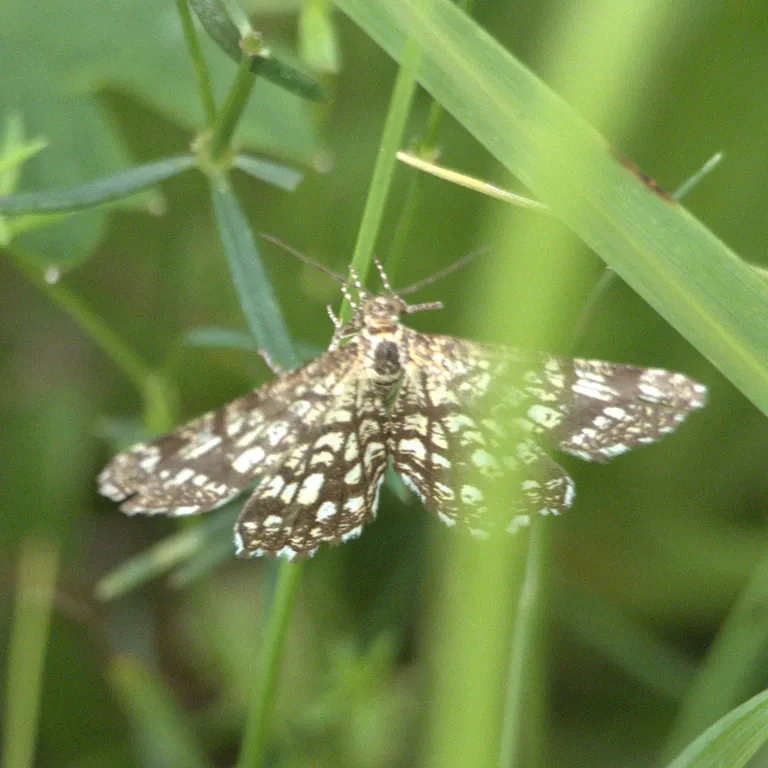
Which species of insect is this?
Chiasmia clathrata
